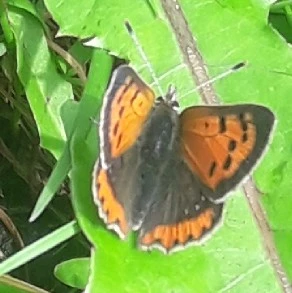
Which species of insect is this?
Lycaena phlaeas
